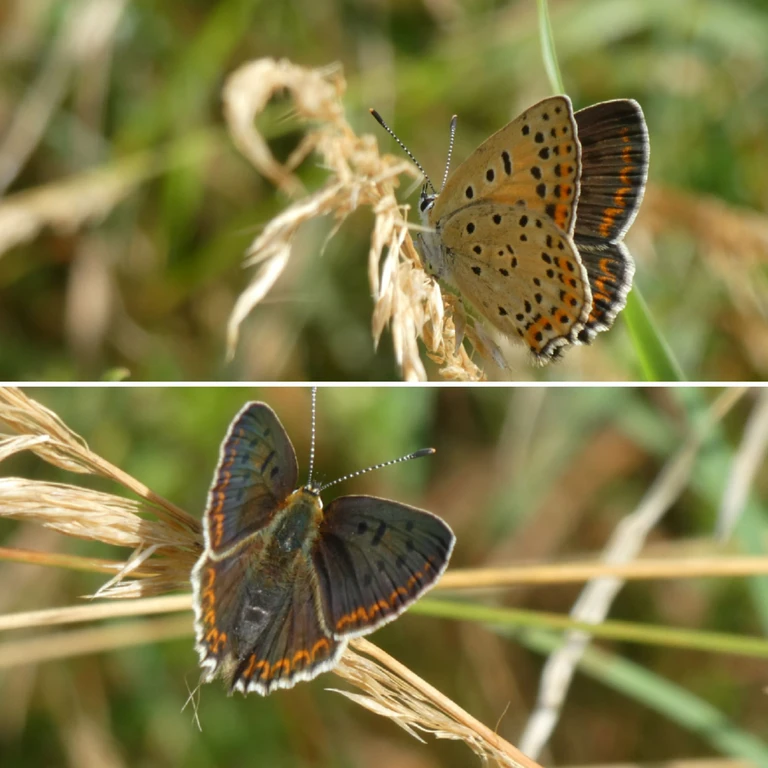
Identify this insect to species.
Lycaena tityrus (also Loweia tityrus)
